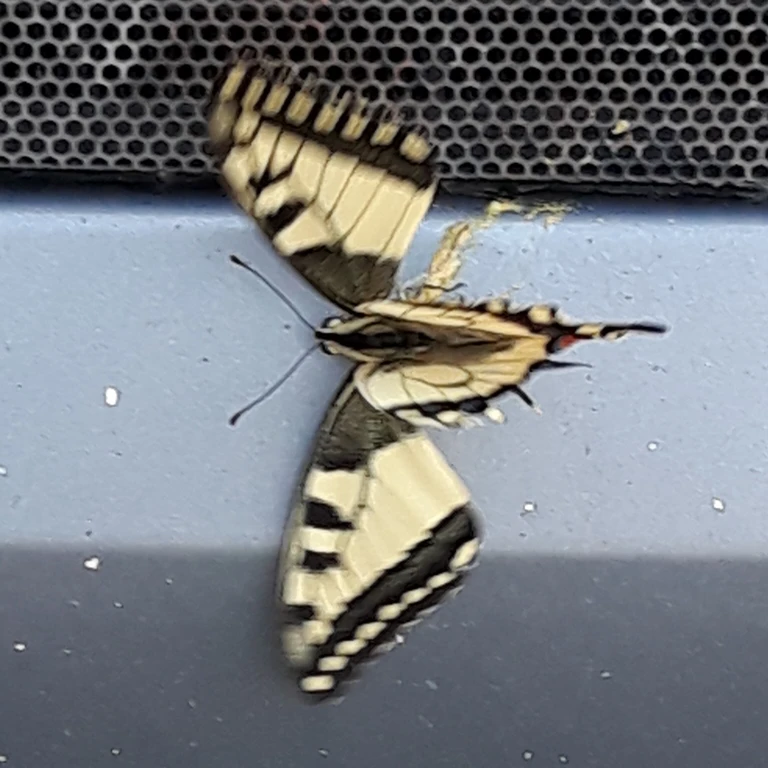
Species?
Papilio machaon
